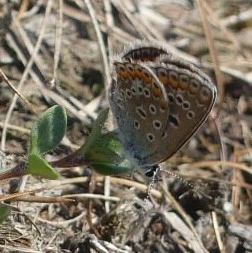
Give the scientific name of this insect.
Polyommatus icarus
